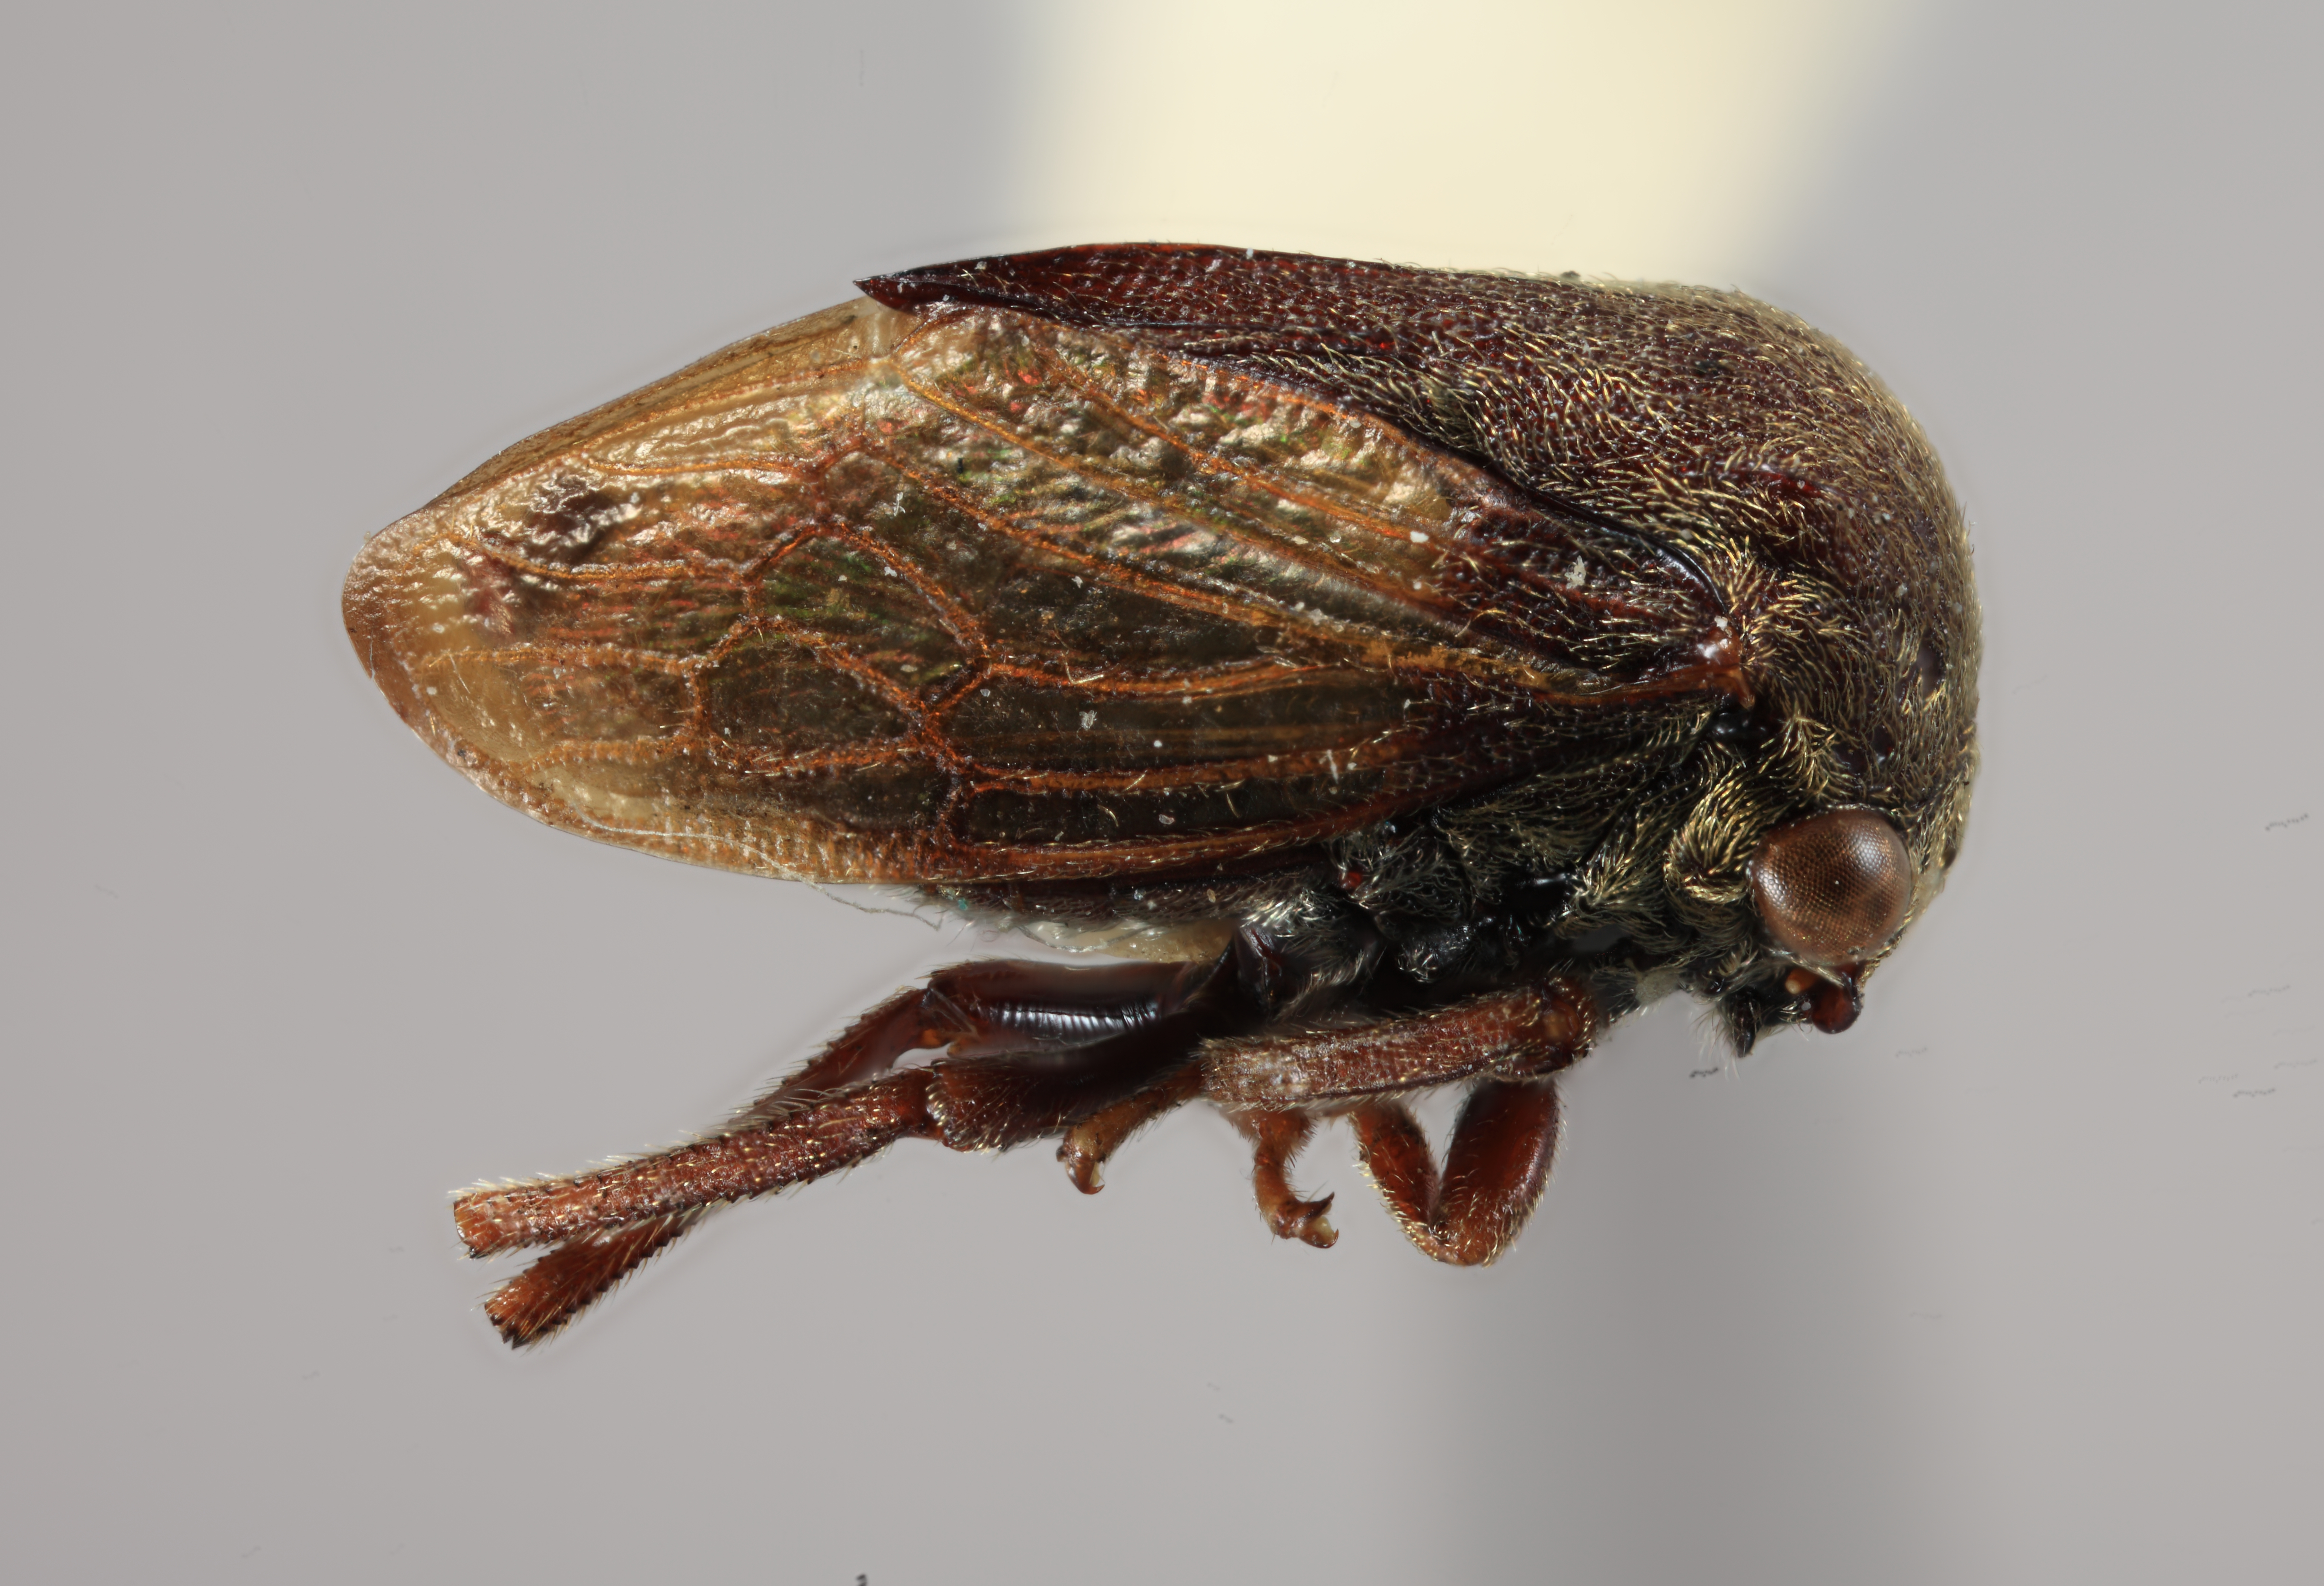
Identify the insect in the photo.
Gargara dorsata
